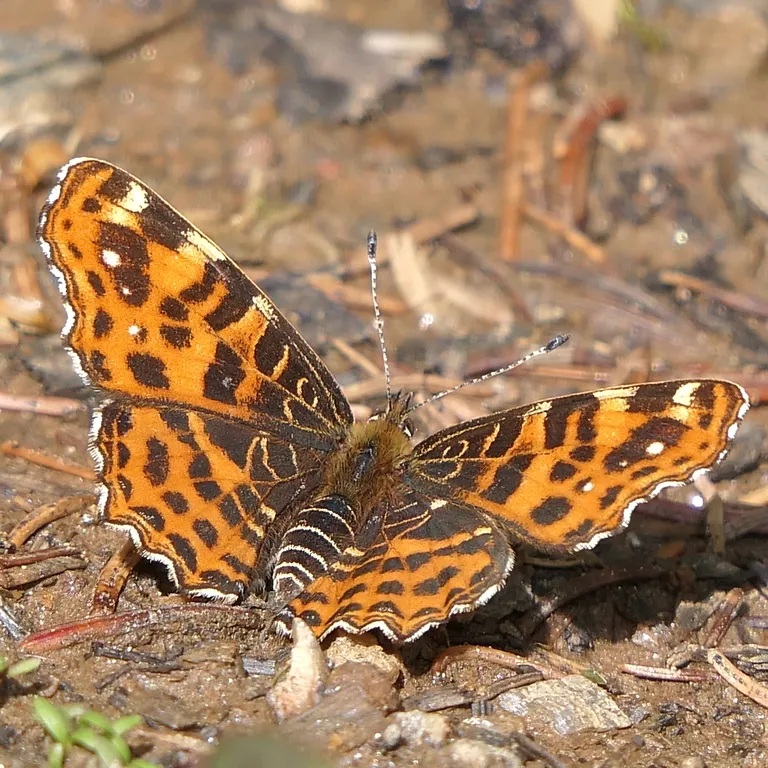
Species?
Araschnia levana
